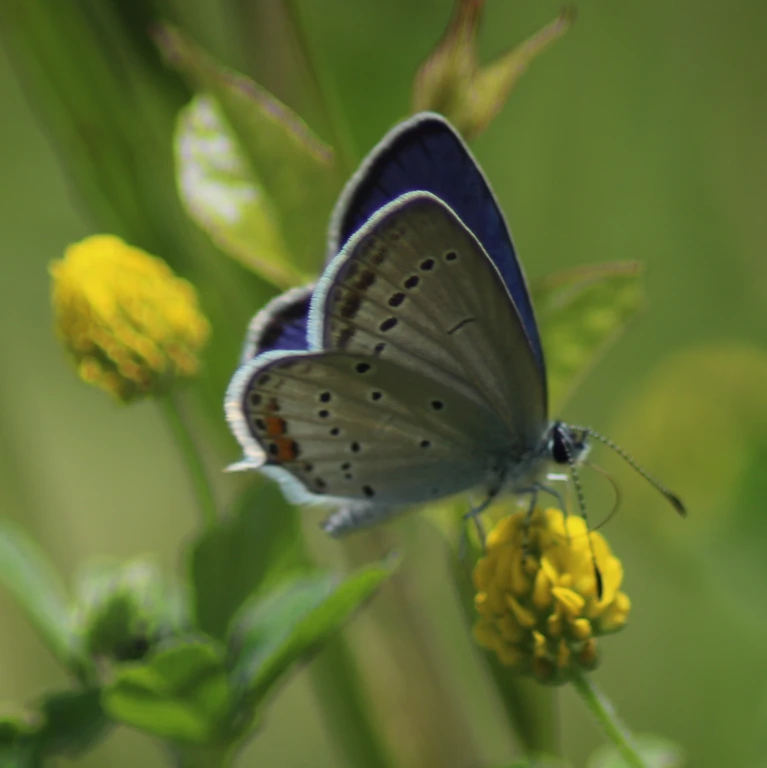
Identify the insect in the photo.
Cupido argiades (also Elkalyce argiades)
